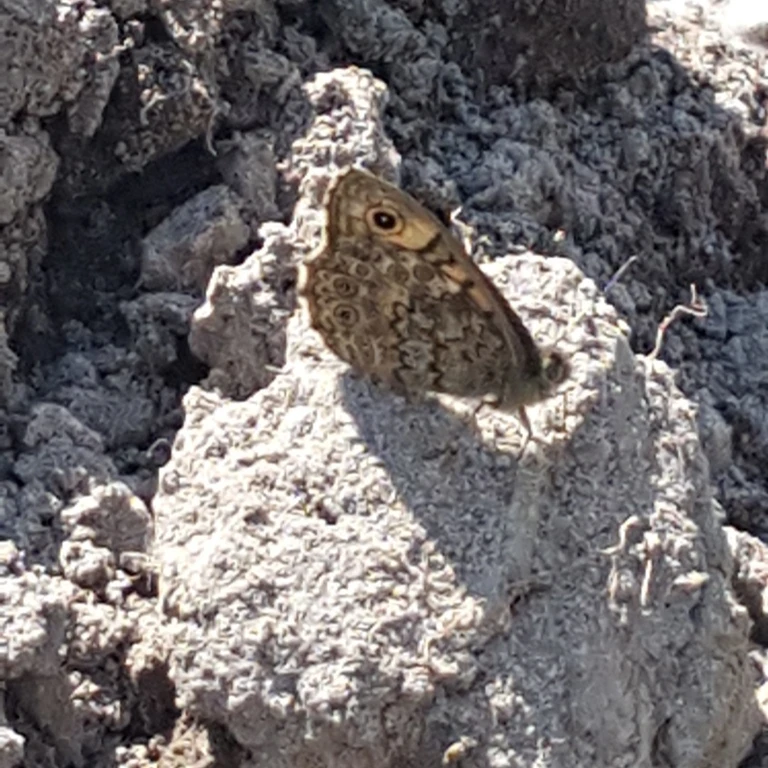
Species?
Lasiommata megera (also Pararge megera)
